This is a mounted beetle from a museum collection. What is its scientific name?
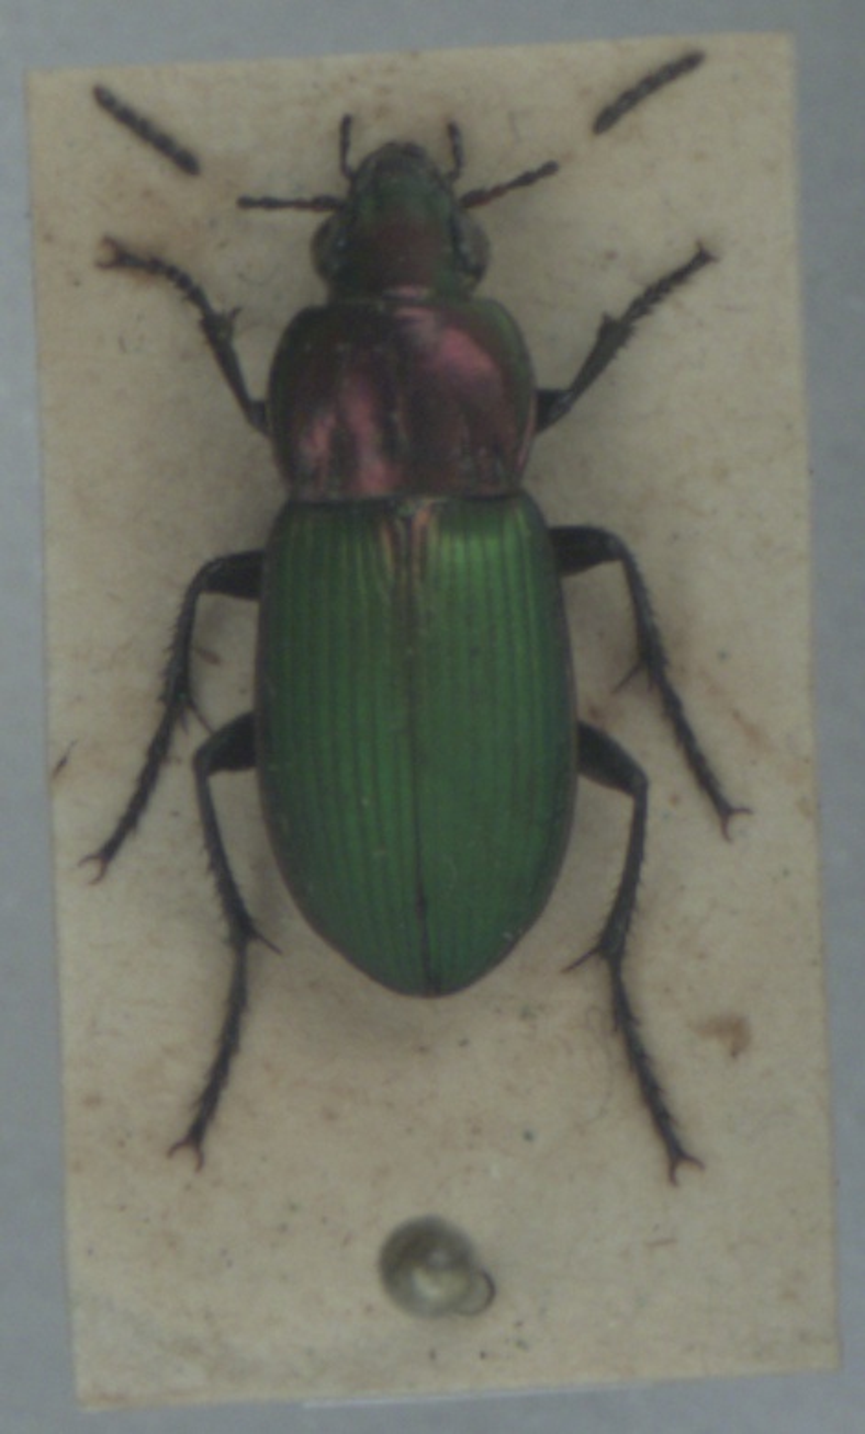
Poecilus kugelanni
